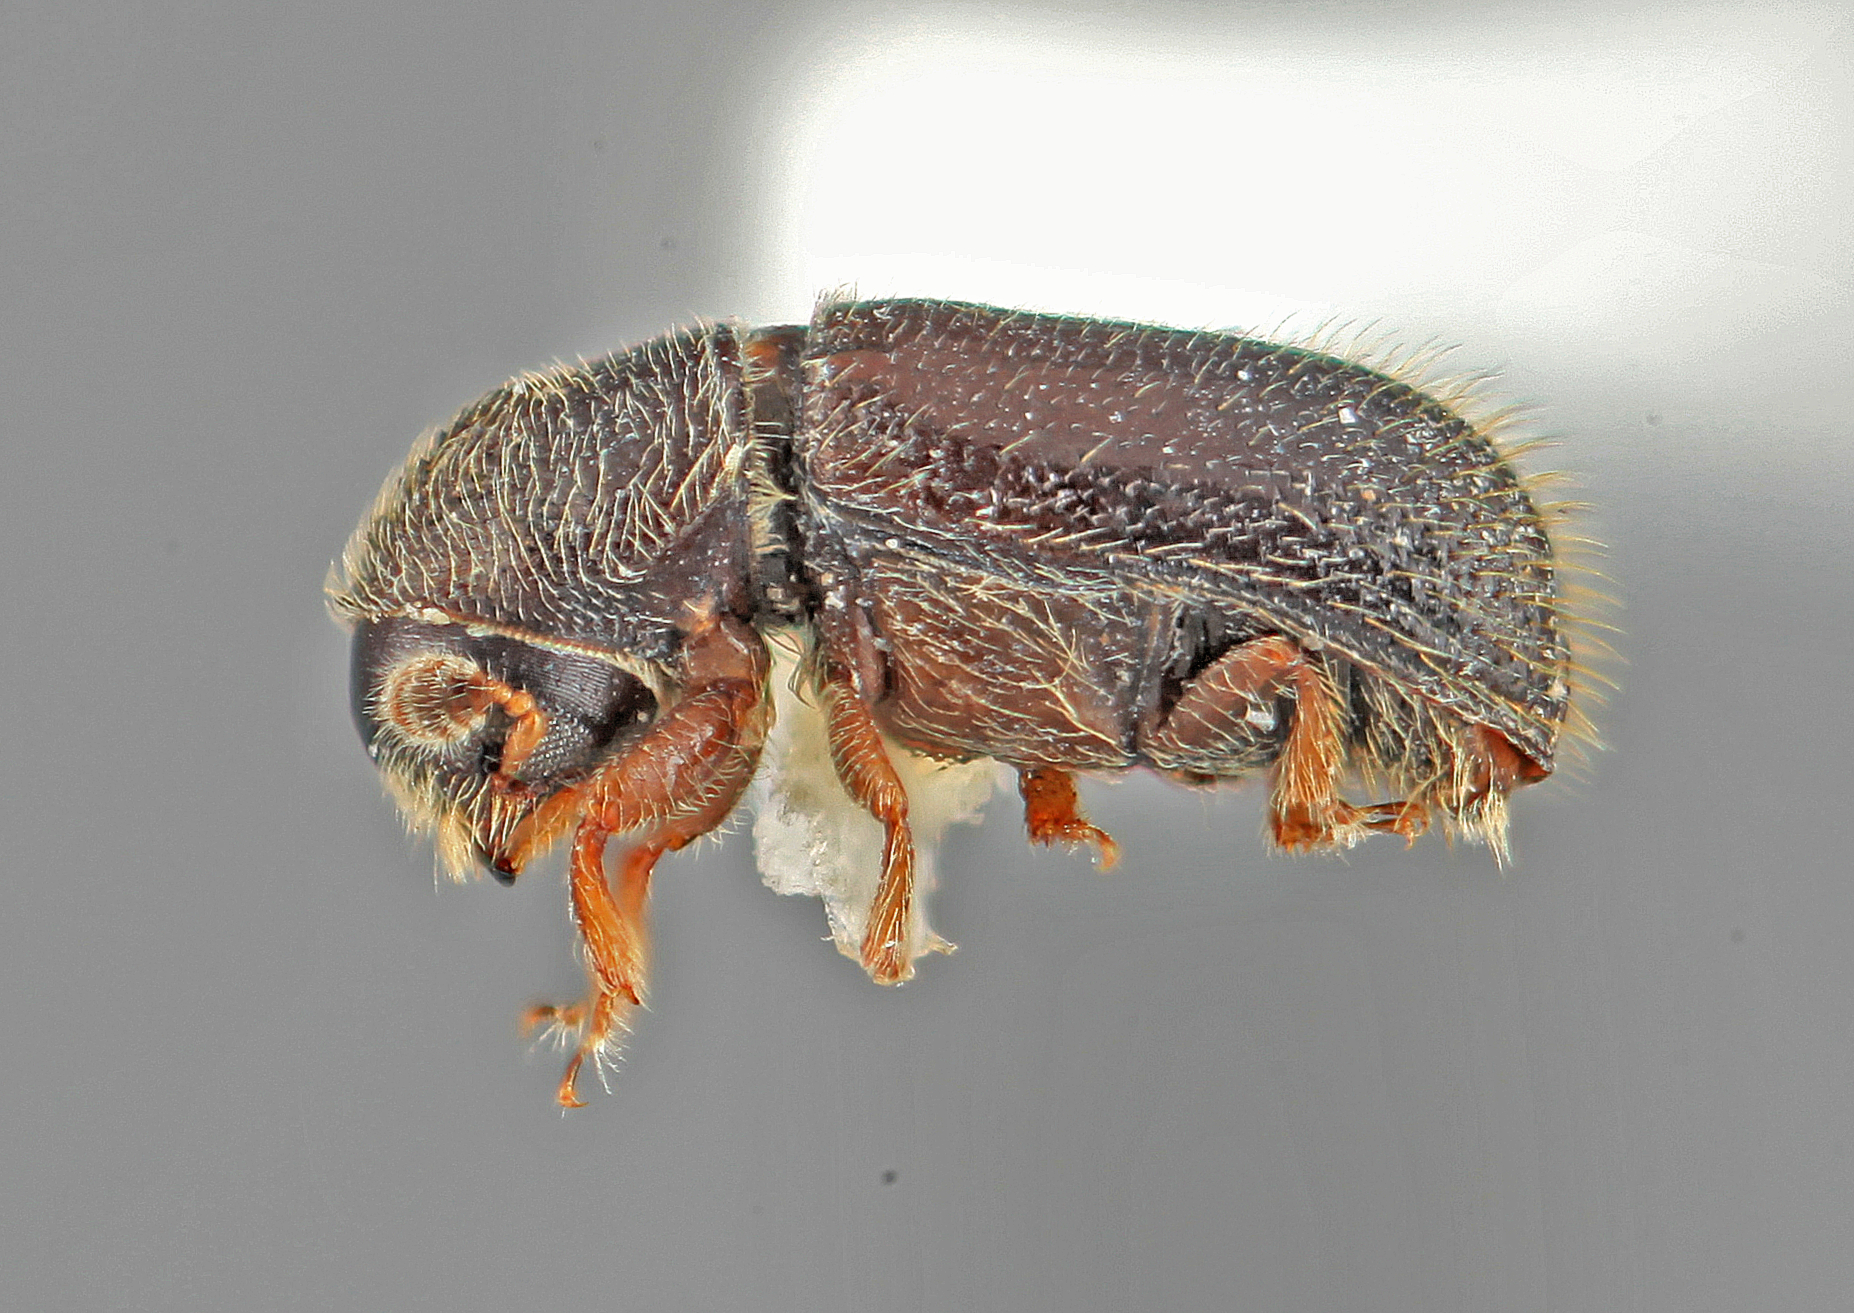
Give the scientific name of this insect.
Pityophthorus podocarpi
